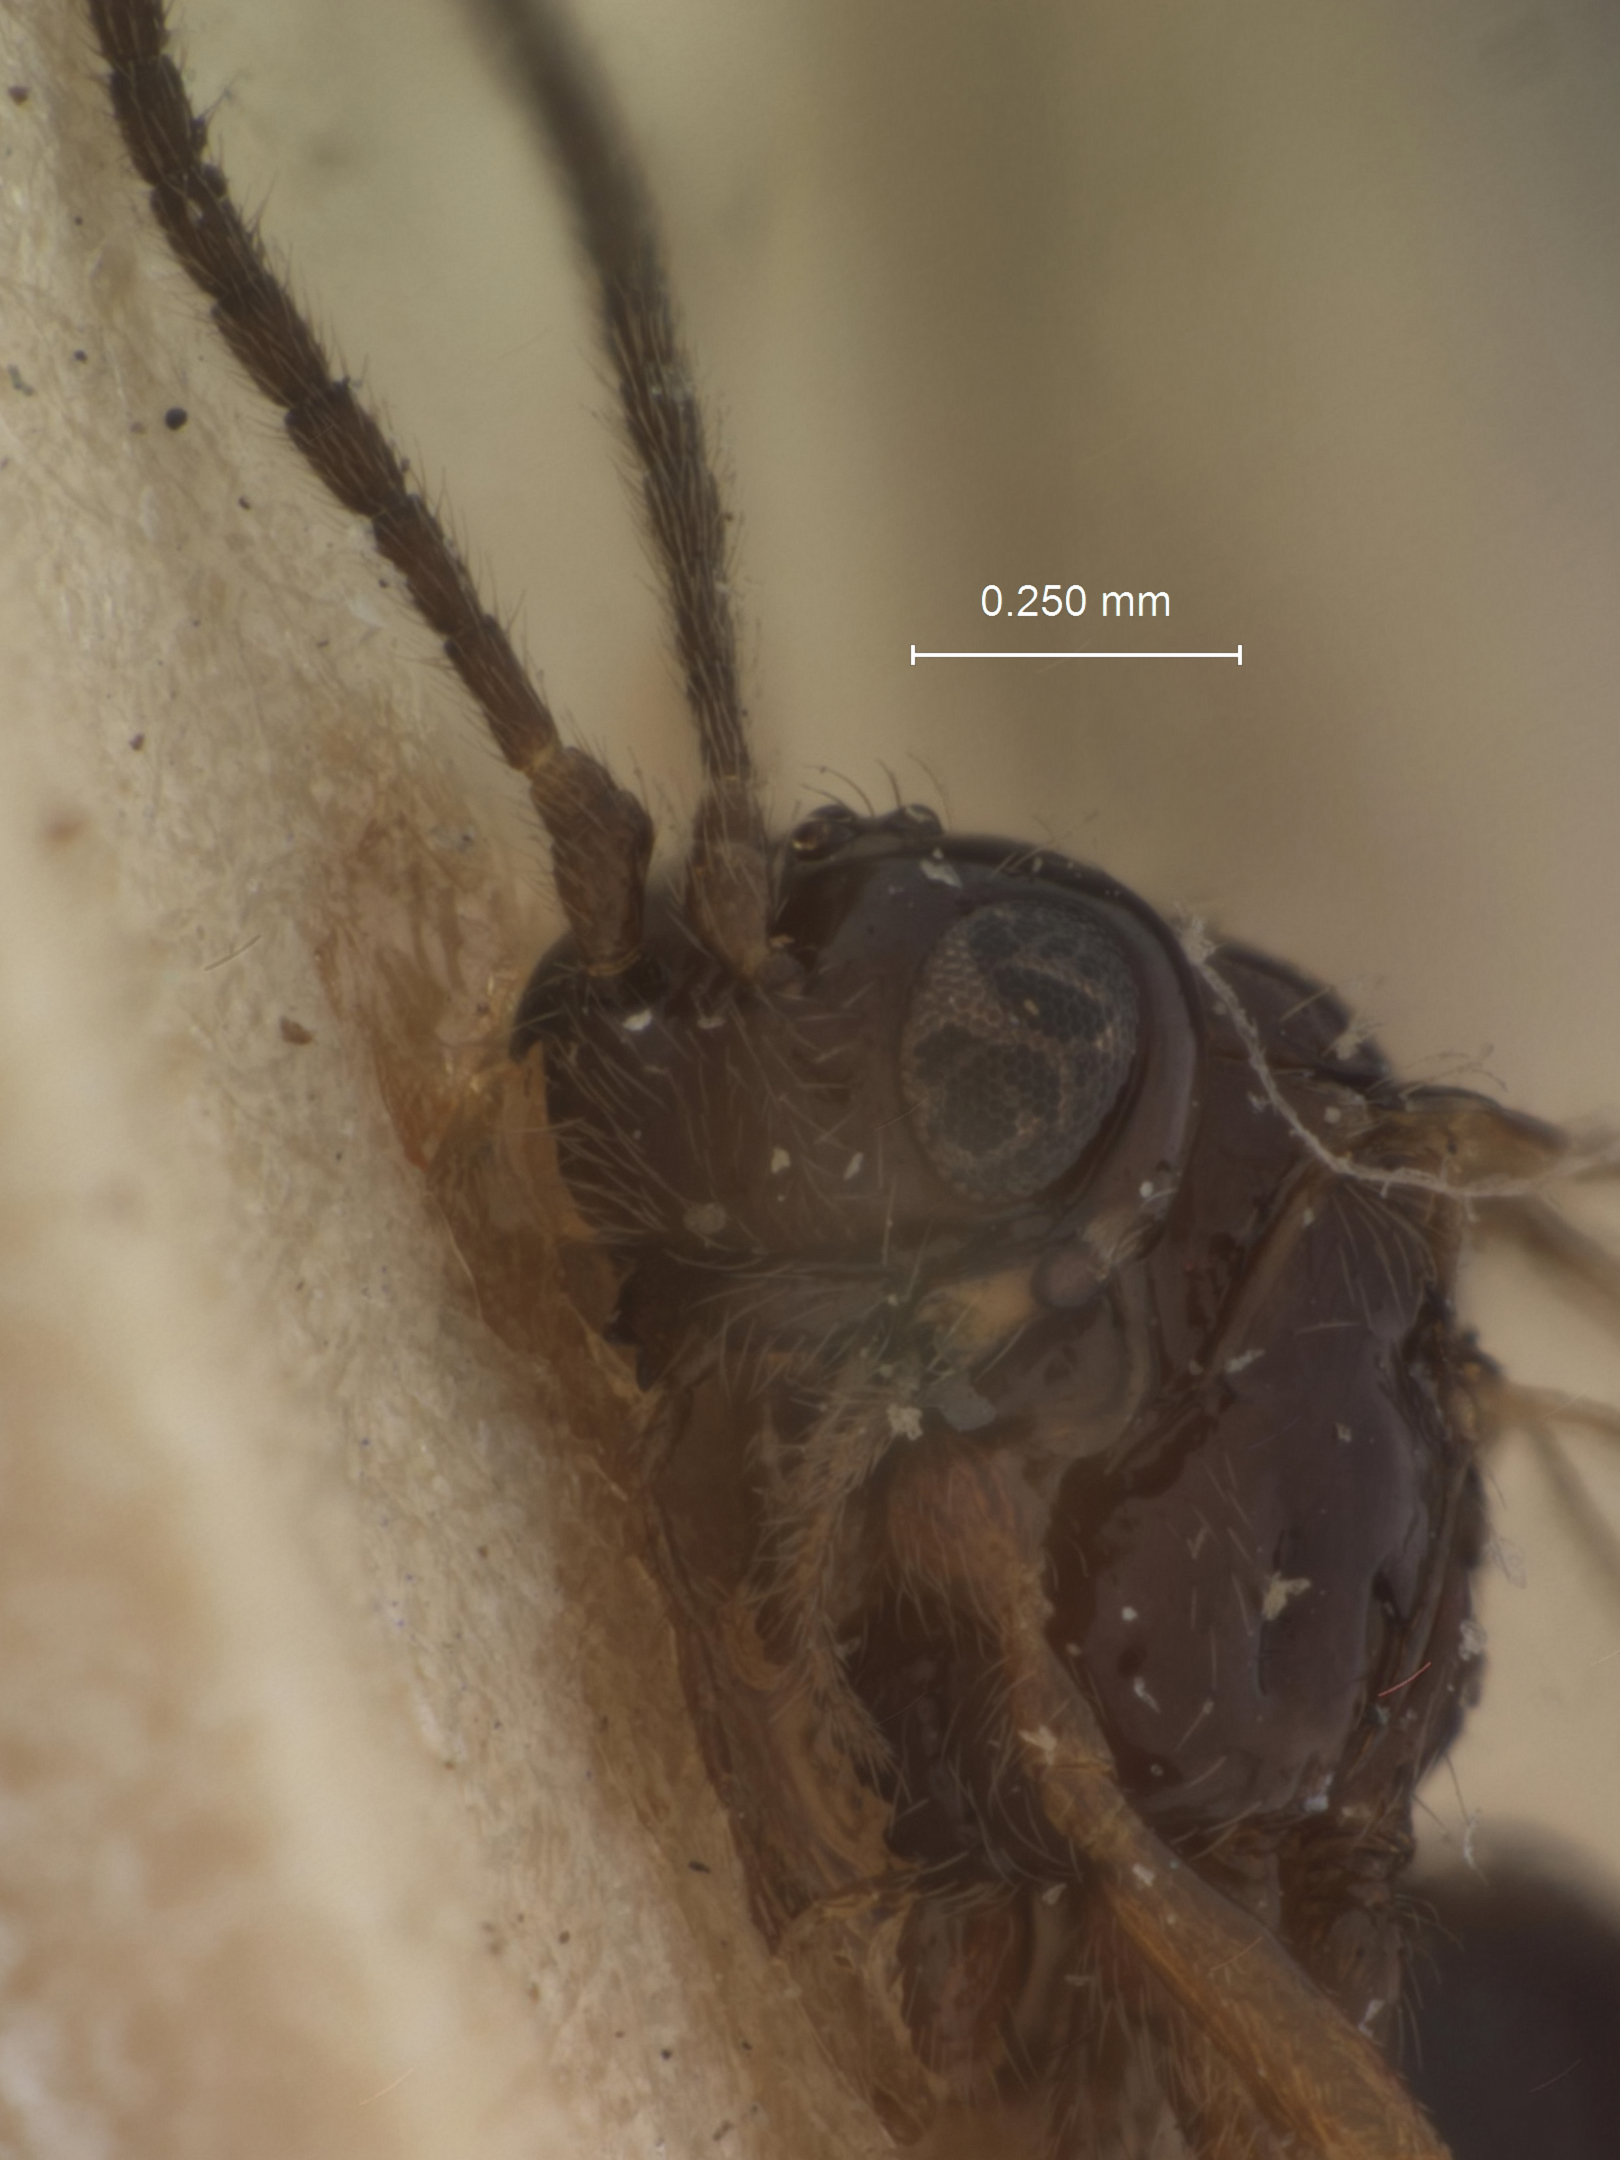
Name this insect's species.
Aspilota liosoma
